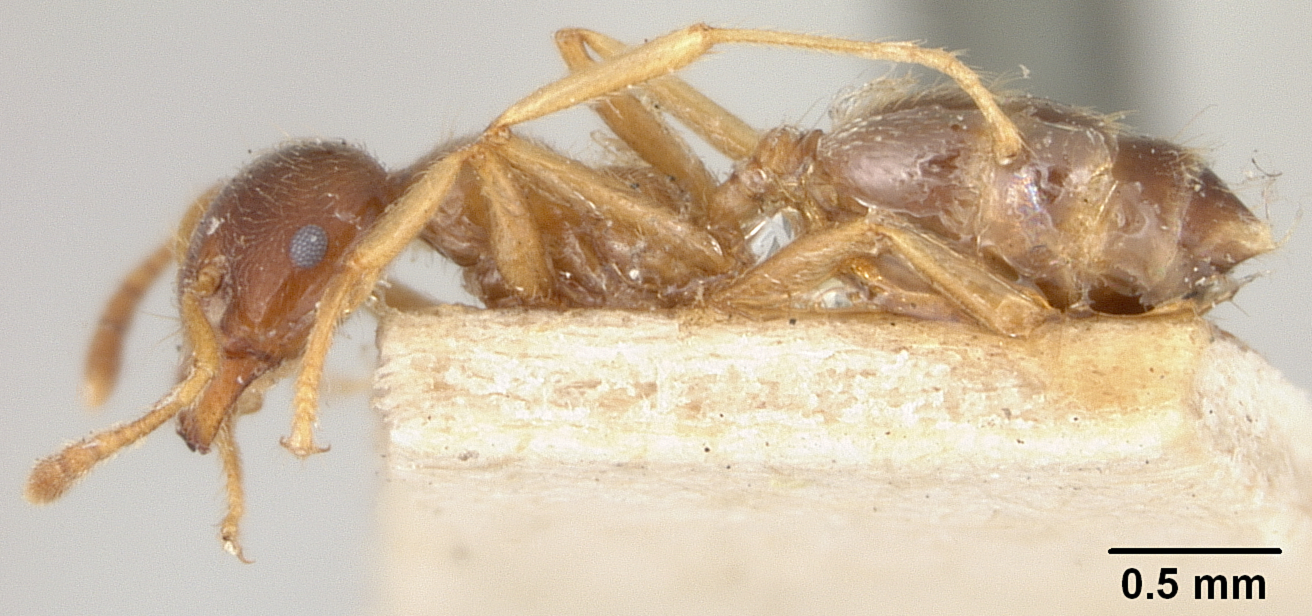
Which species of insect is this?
Crematogaster decamera
